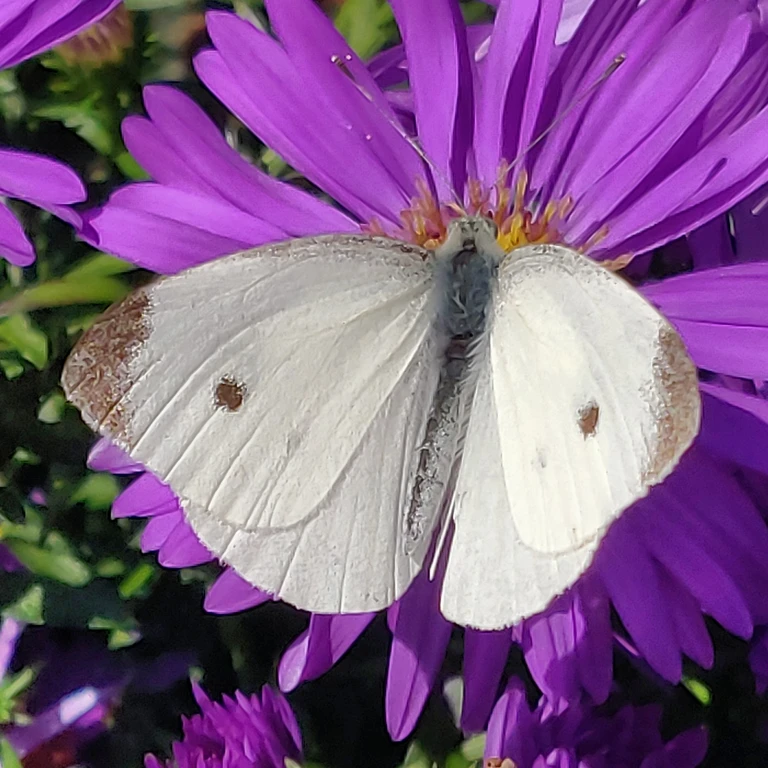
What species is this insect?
Pieris rapae
